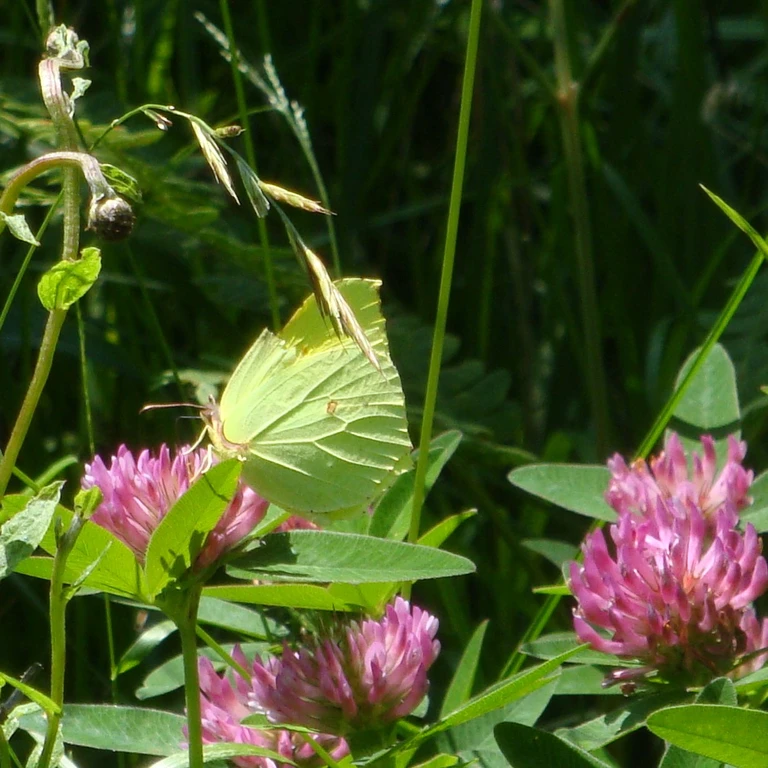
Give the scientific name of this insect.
Gonepteryx rhamni
